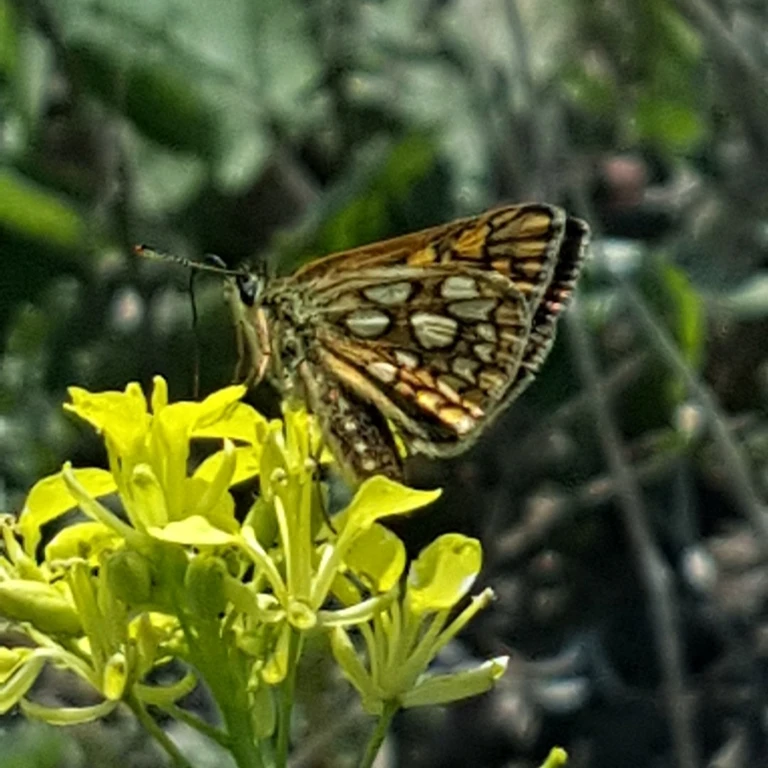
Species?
Carterocephalus palaemon
